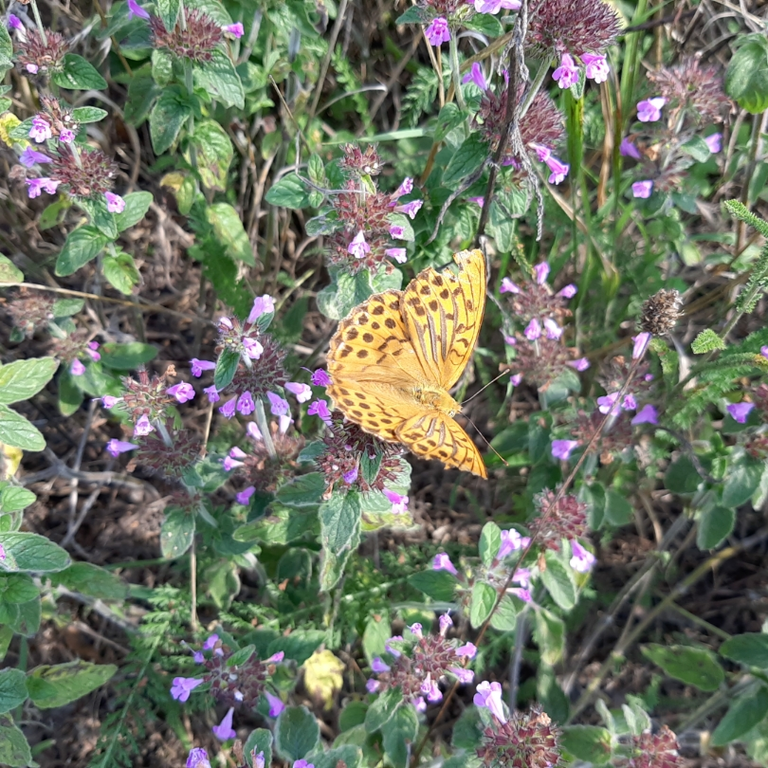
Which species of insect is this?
Argynnis paphia
